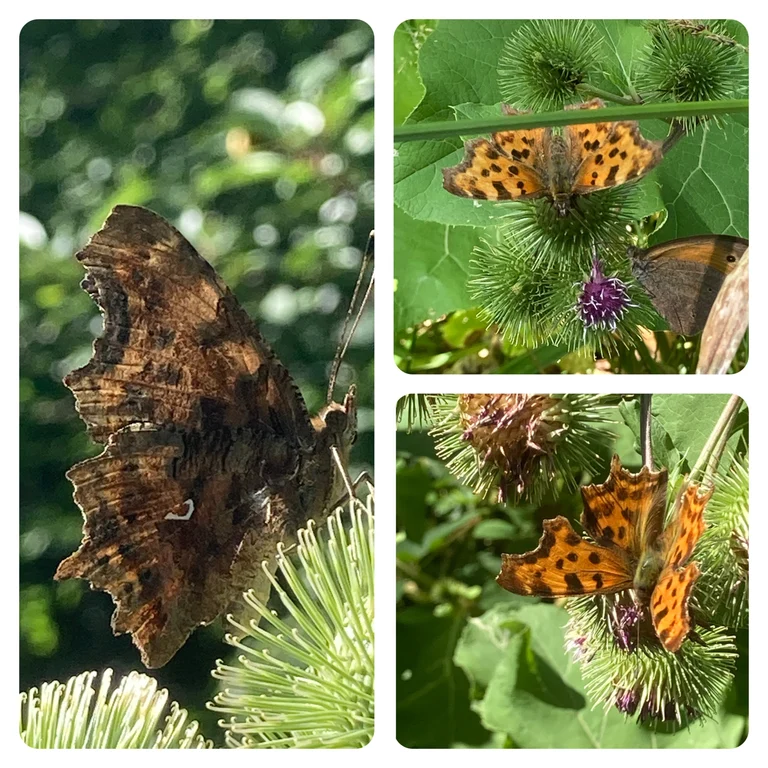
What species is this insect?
Polygonia c-album
